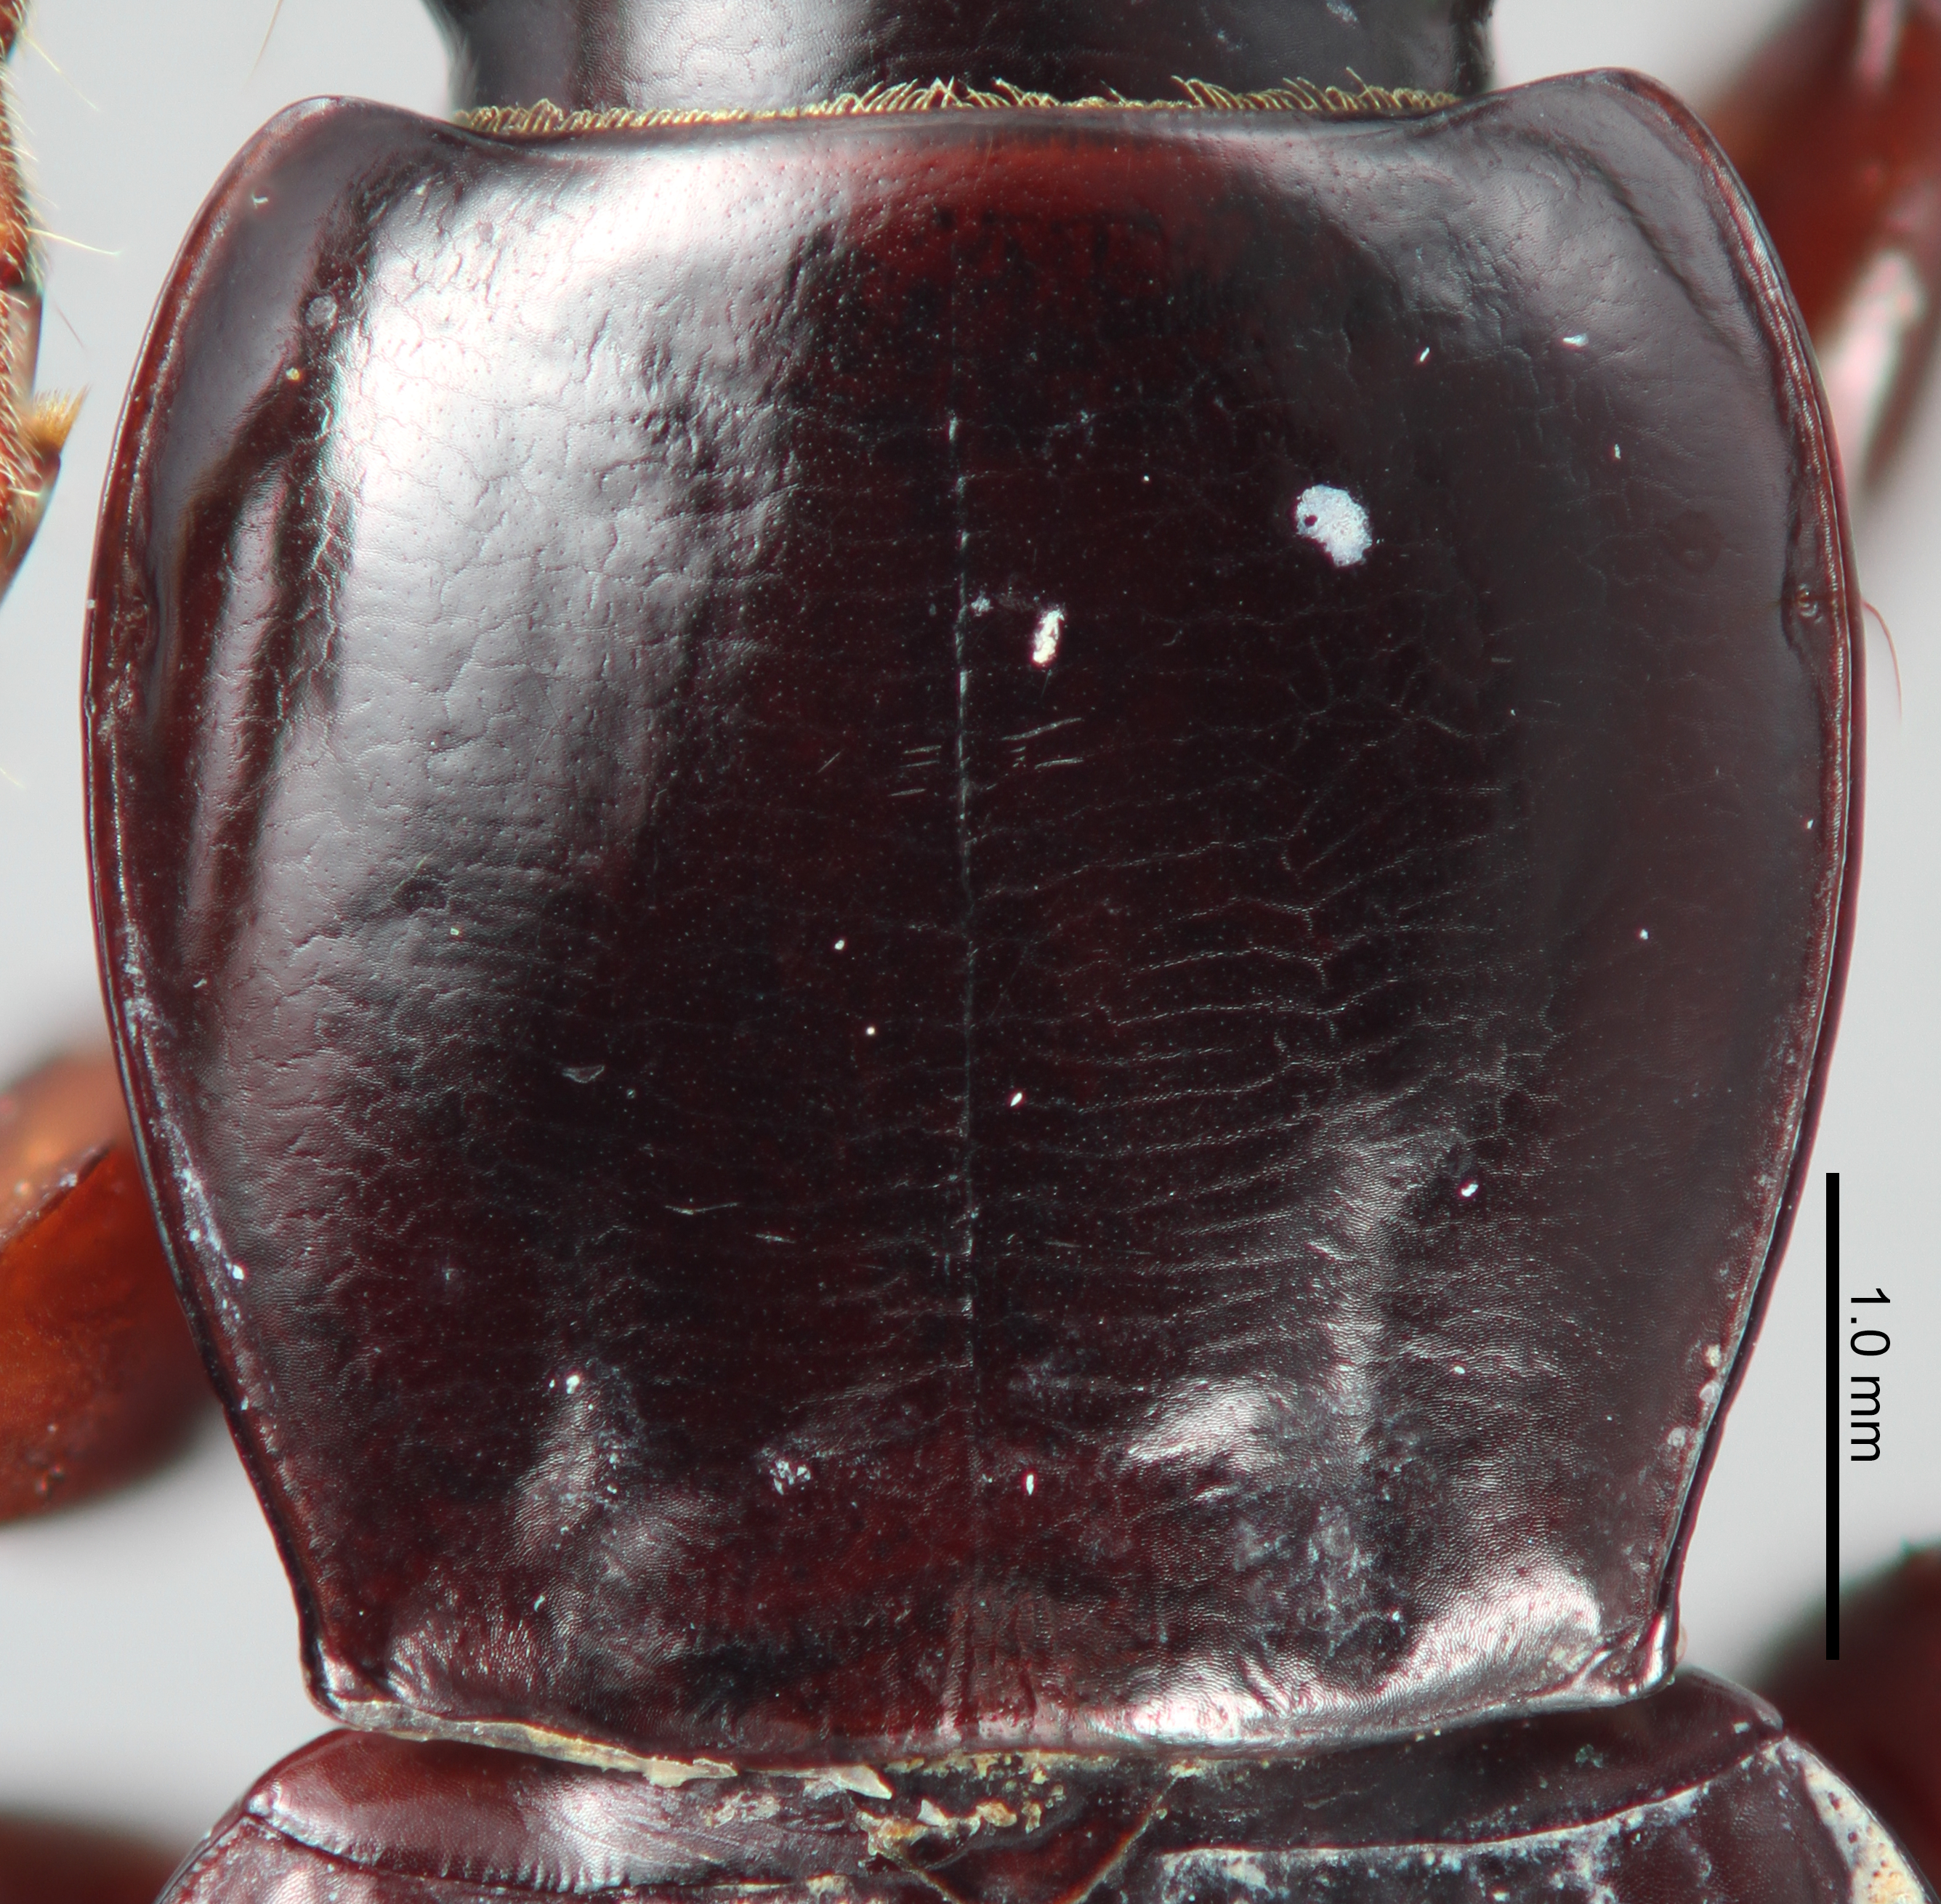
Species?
Pterostichus diabolus
